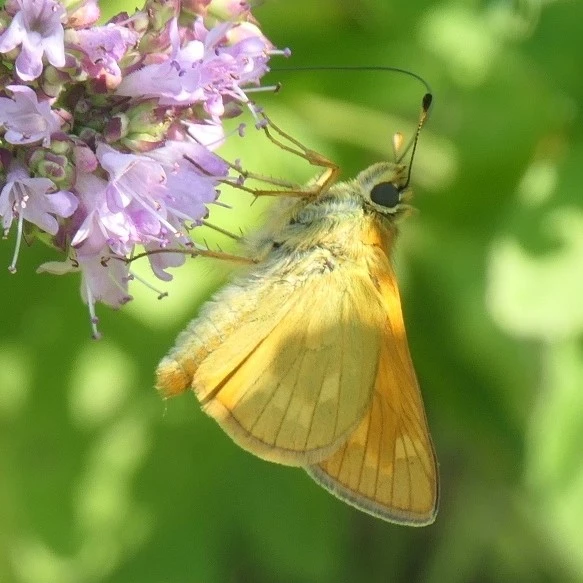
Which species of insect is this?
Ochlodes sylvanus (also Ochlodes venata)
